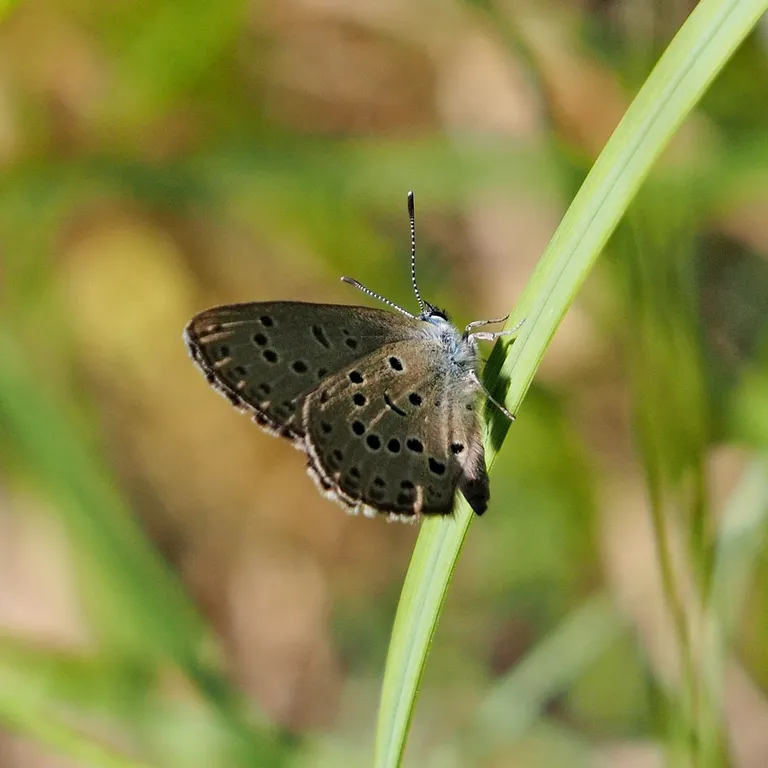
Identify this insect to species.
Phengaris alcon/rebeli
